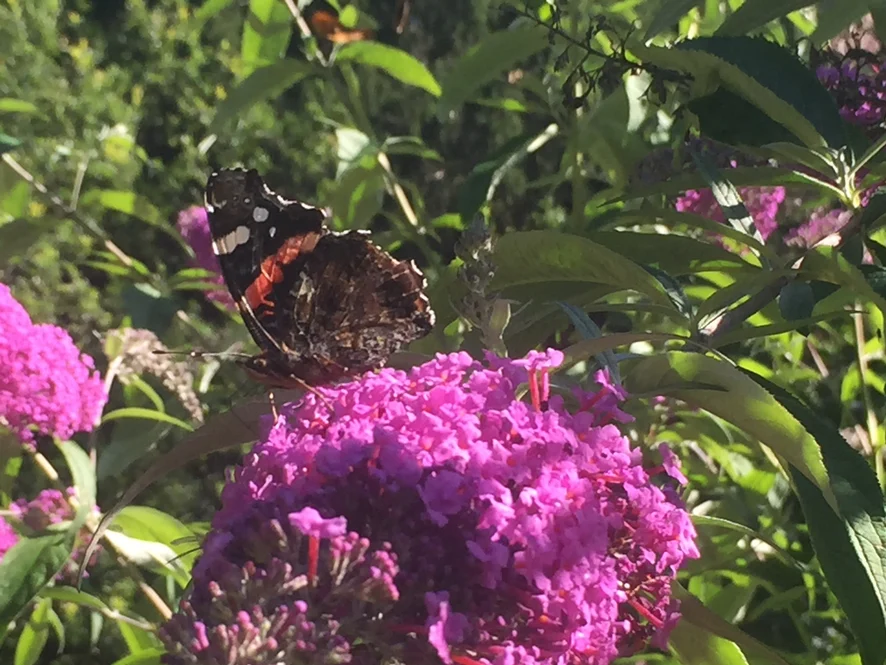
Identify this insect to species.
Vanessa atalanta
